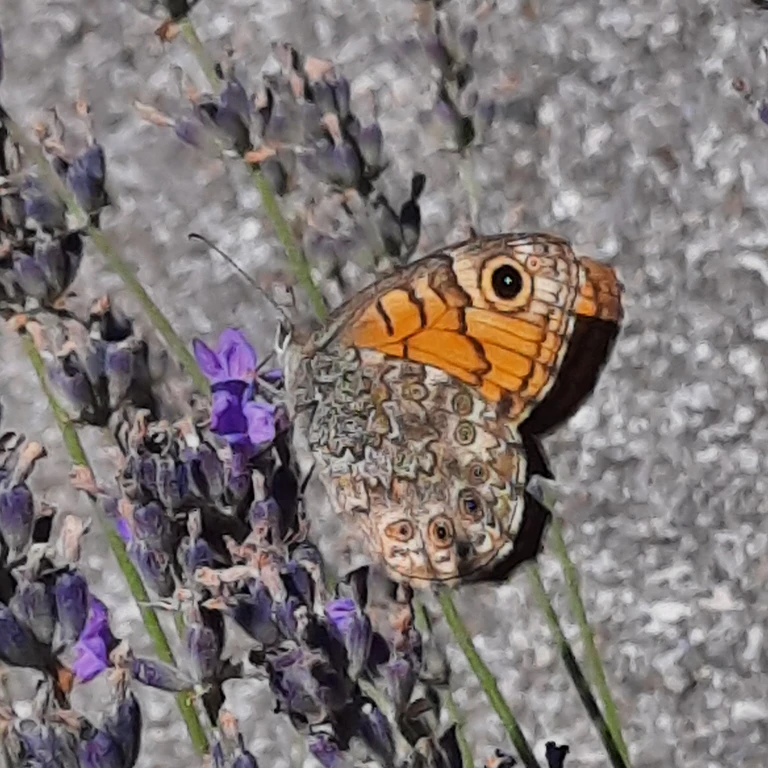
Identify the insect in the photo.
Lasiommata megera (also Pararge megera)
